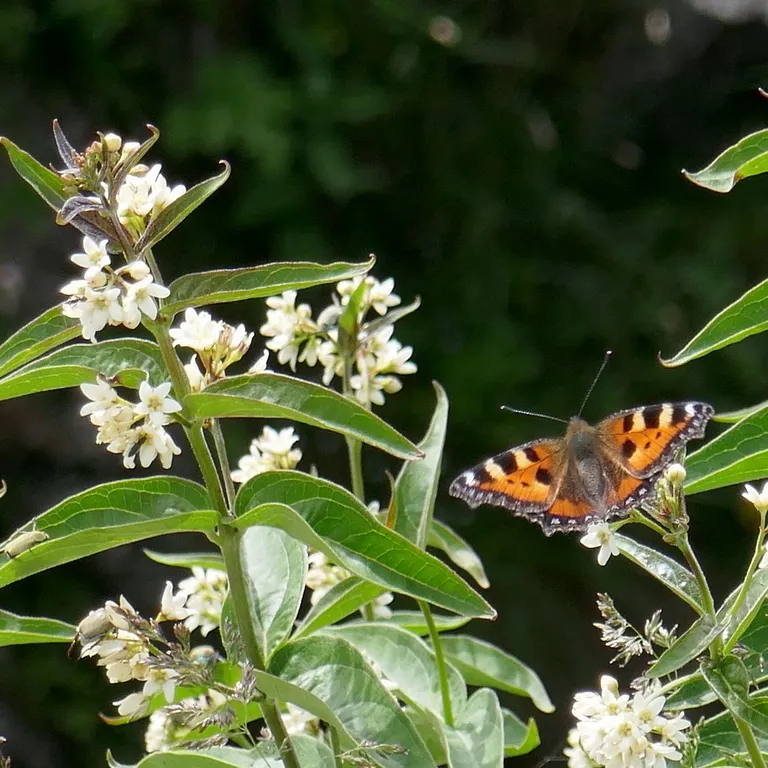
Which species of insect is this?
Aglais urticae
